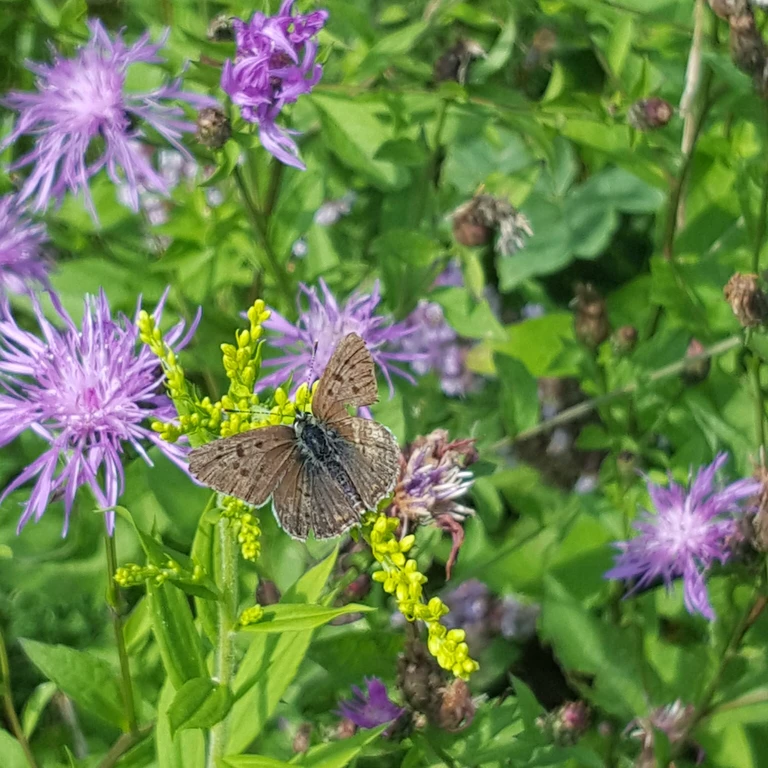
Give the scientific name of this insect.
Lycaena tityrus (also Loweia tityrus)
